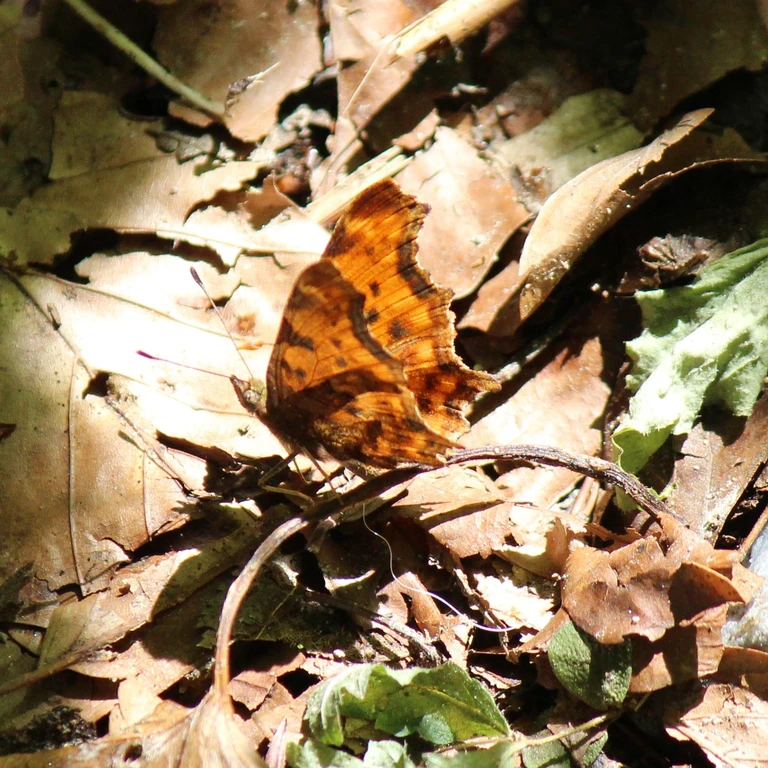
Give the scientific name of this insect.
Polygonia c-album
